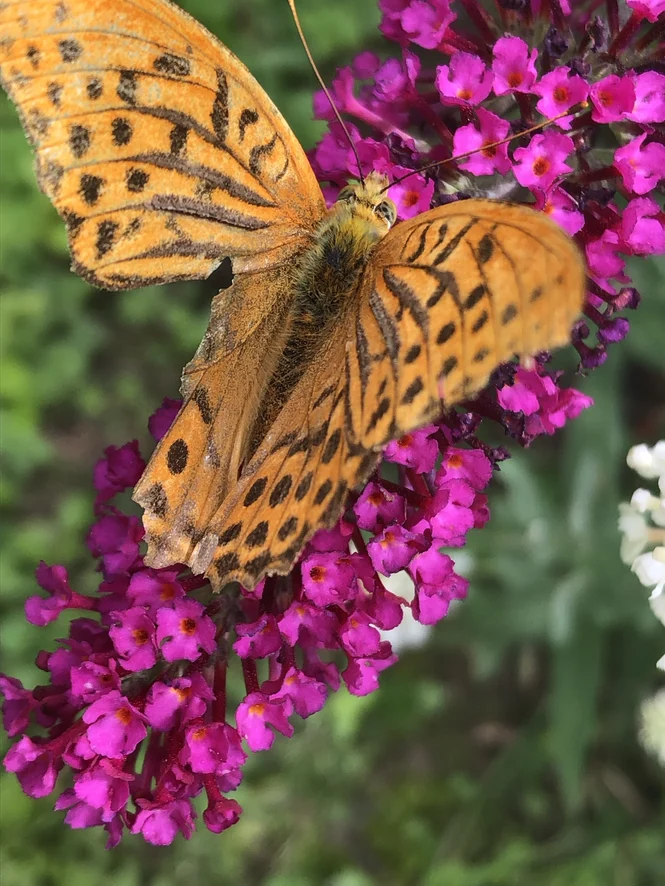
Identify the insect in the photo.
Argynnis paphia
